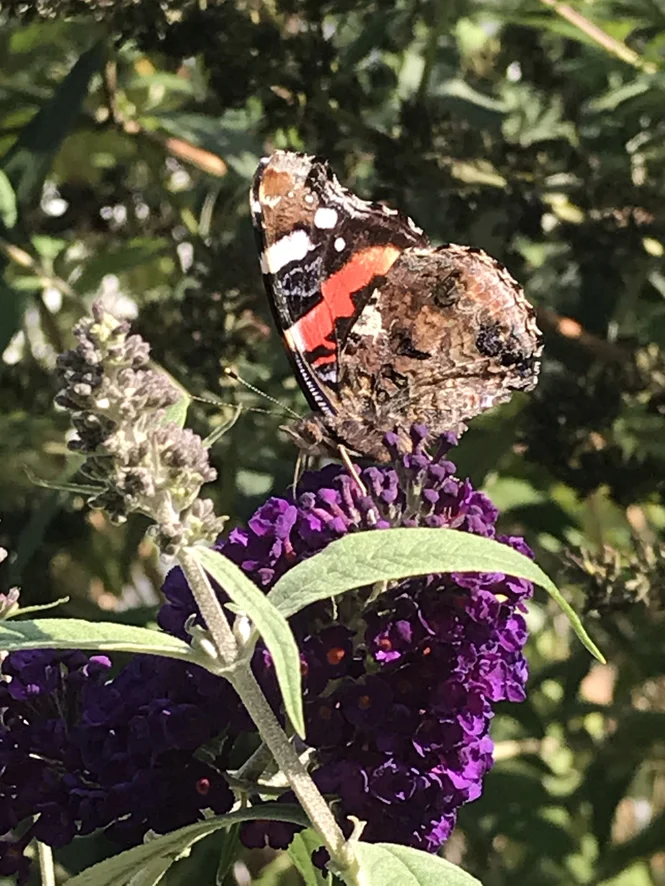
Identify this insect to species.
Vanessa atalanta
